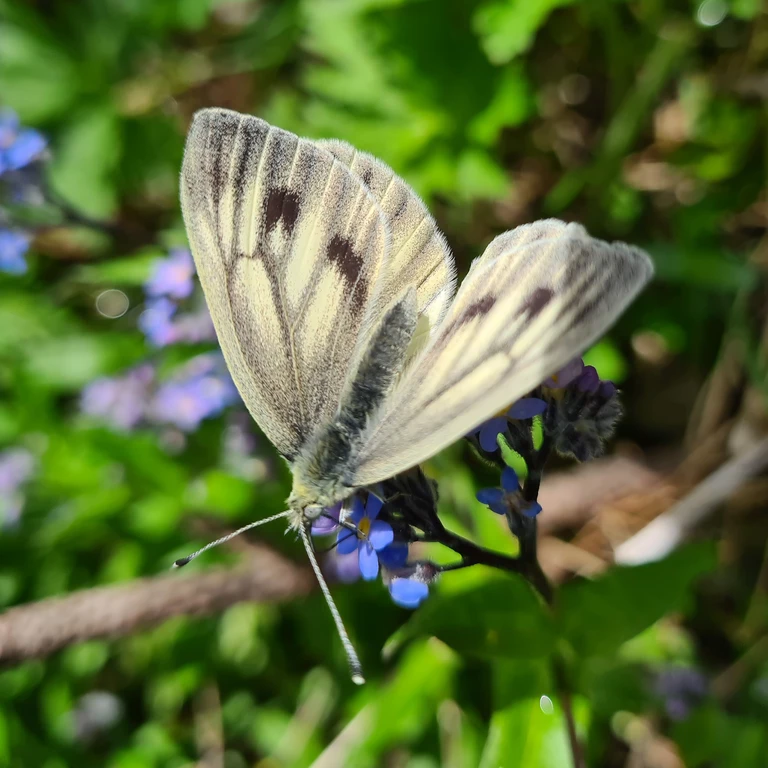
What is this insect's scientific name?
Pieris bryoniae
